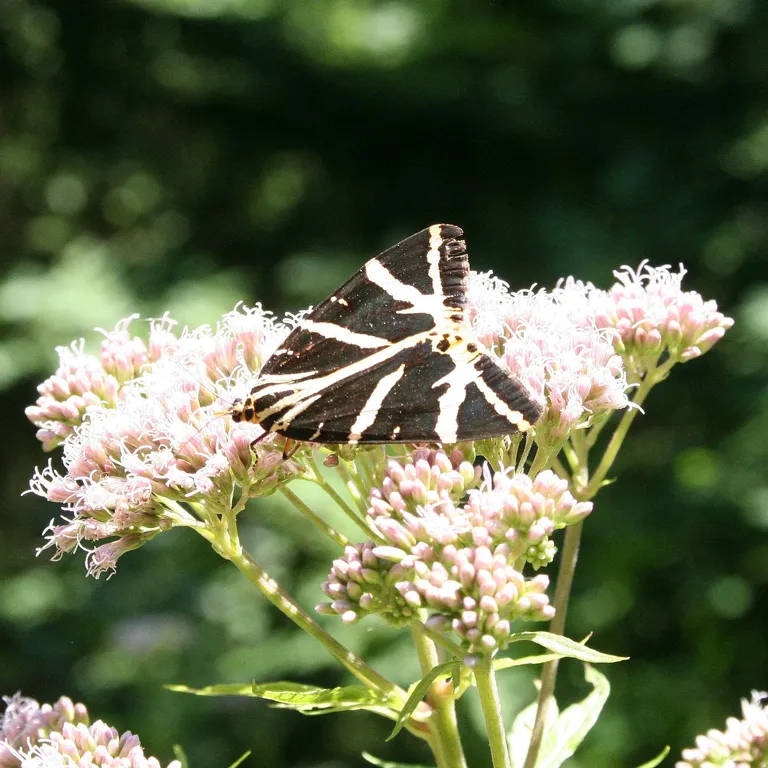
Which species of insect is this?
Euplagia quadripunctaria
